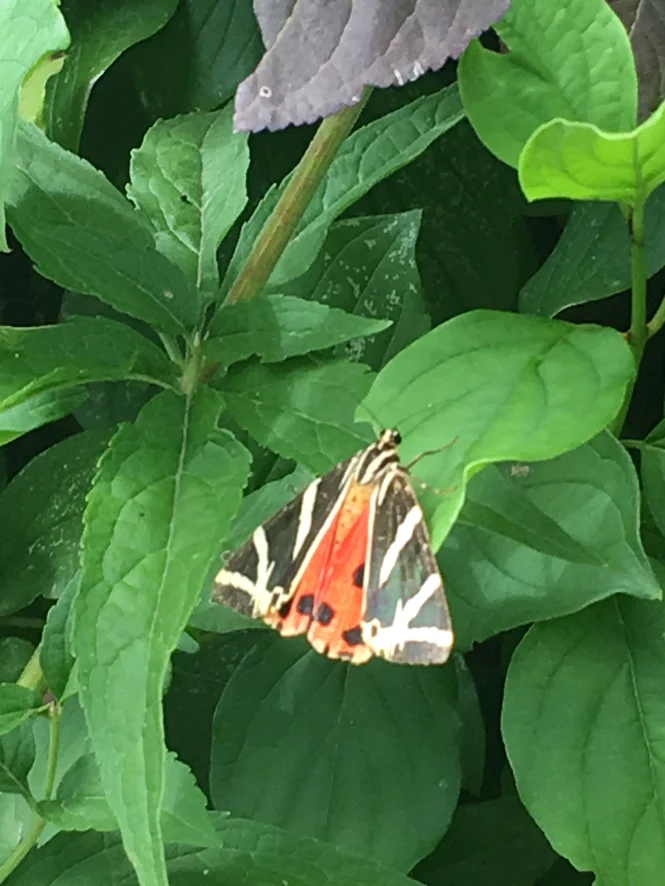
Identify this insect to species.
Euplagia quadripunctaria
